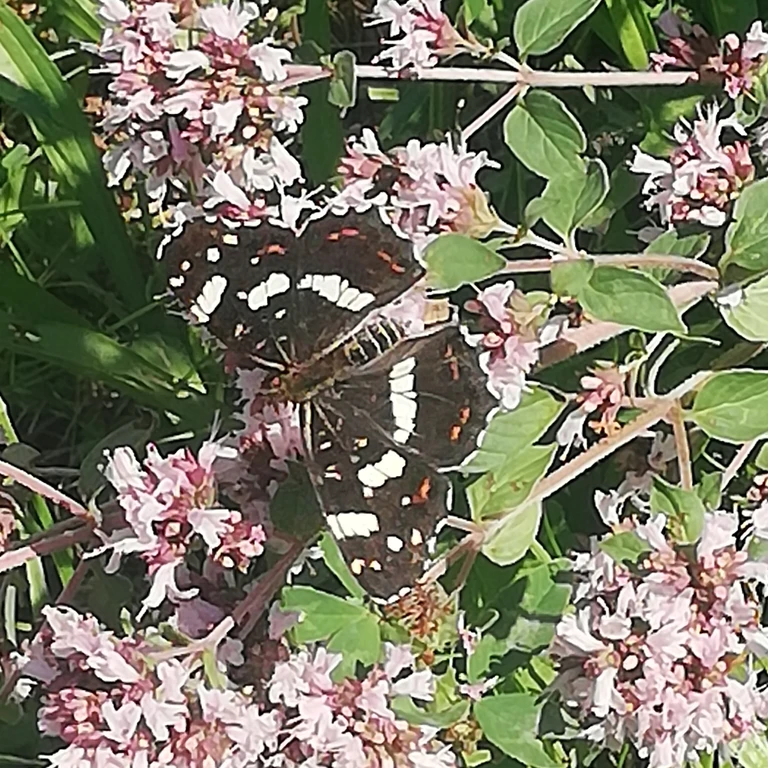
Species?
Araschnia levana
